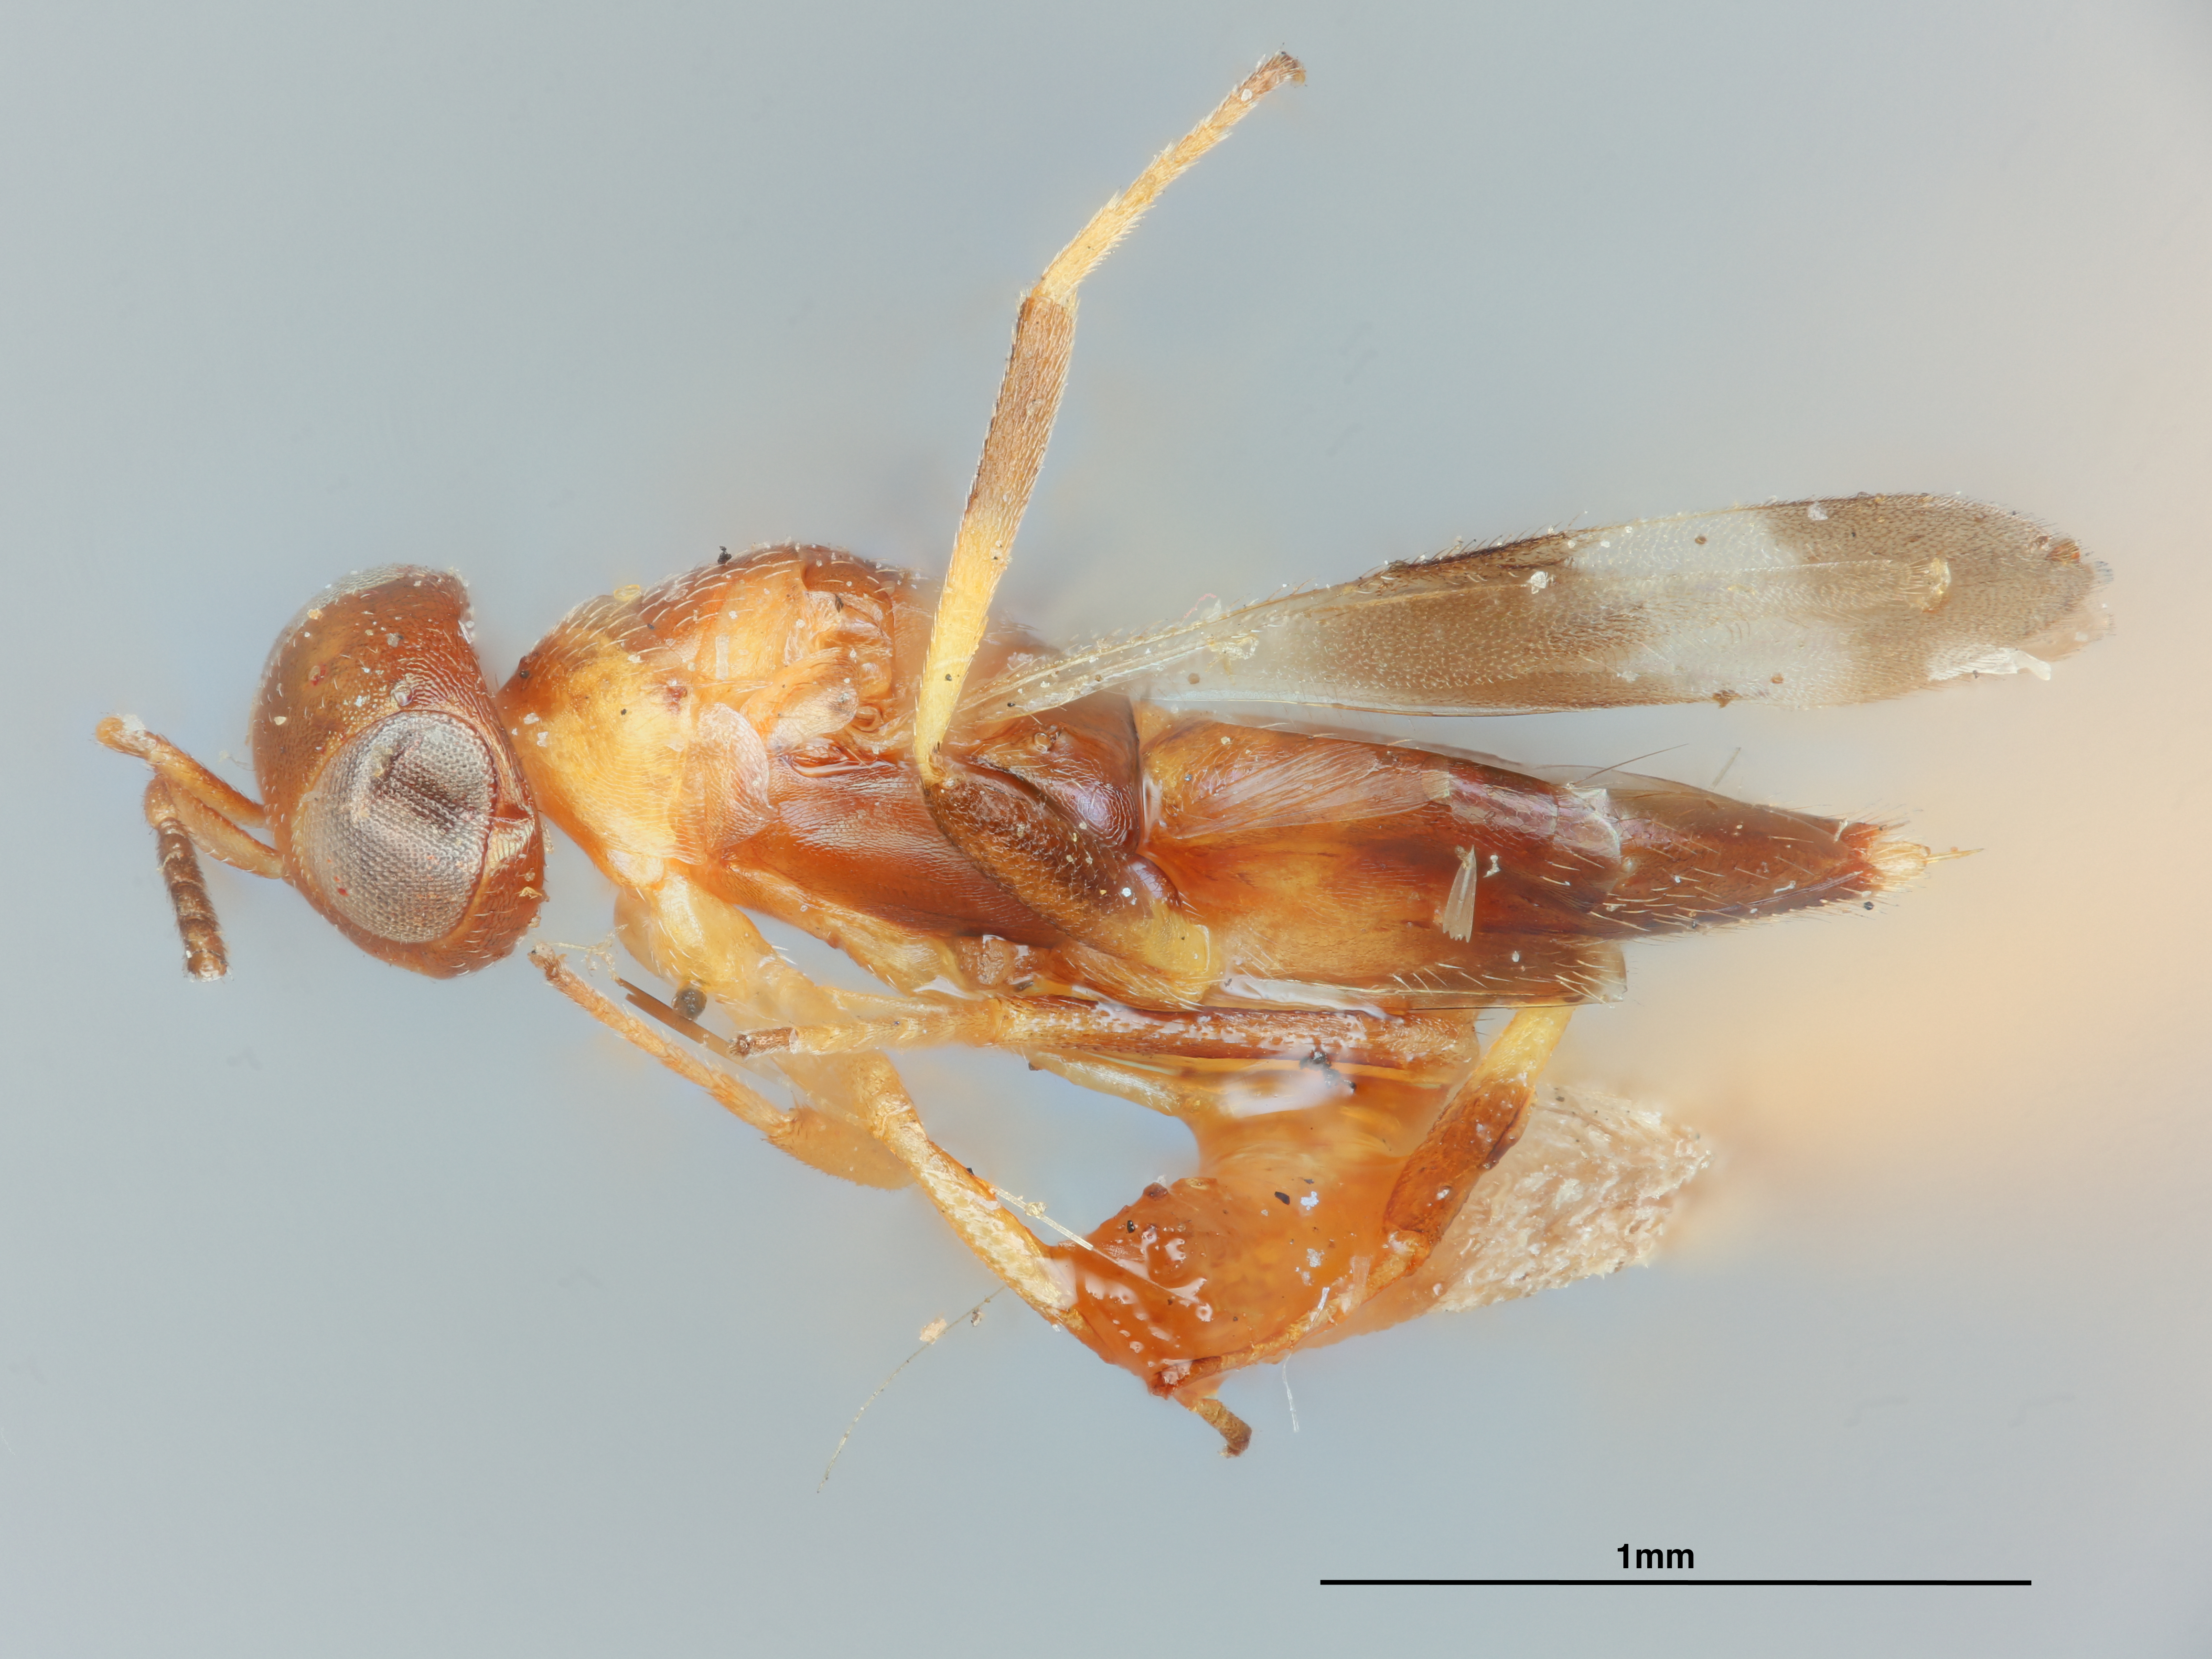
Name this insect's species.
Homalotylus bifasciatus
